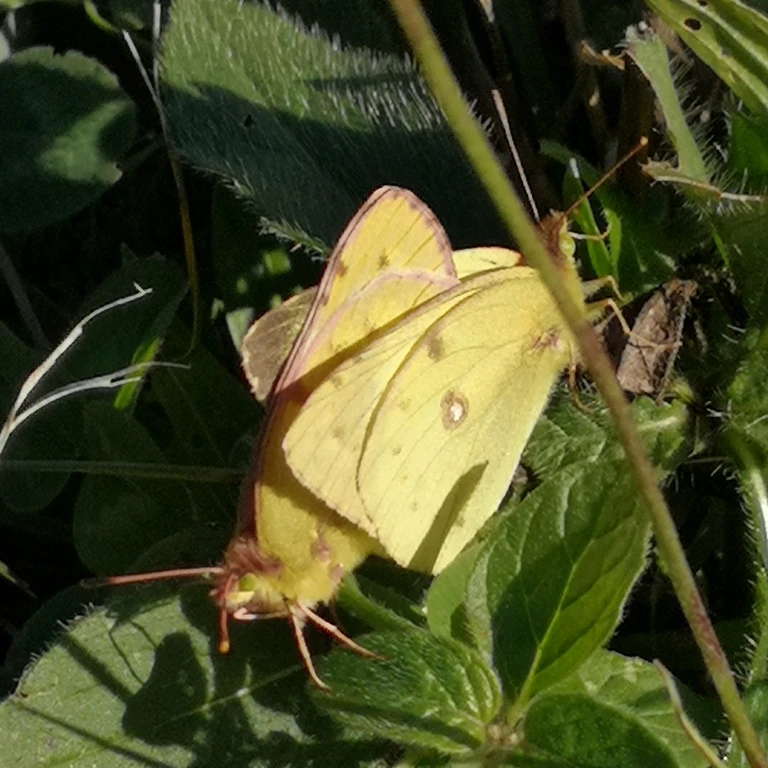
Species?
Colias croceus
